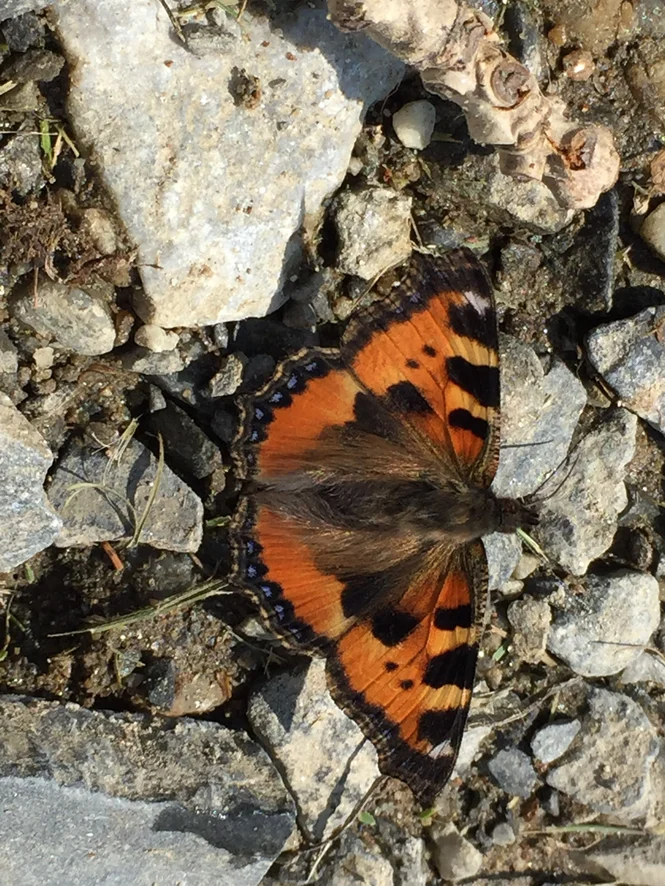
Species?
Aglais urticae
